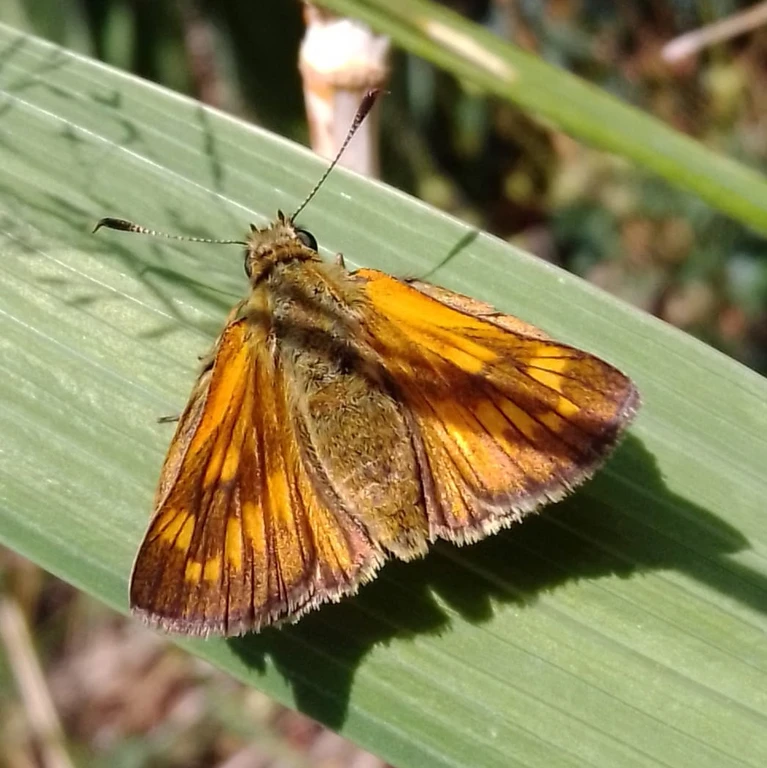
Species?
Ochlodes sylvanus (also Ochlodes venata)
